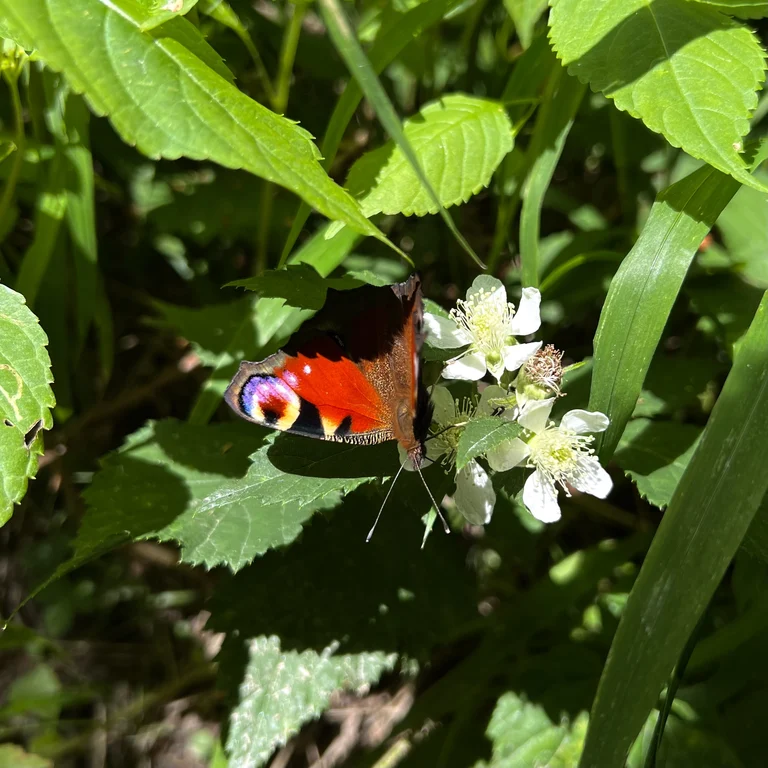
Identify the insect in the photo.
Aglais io
